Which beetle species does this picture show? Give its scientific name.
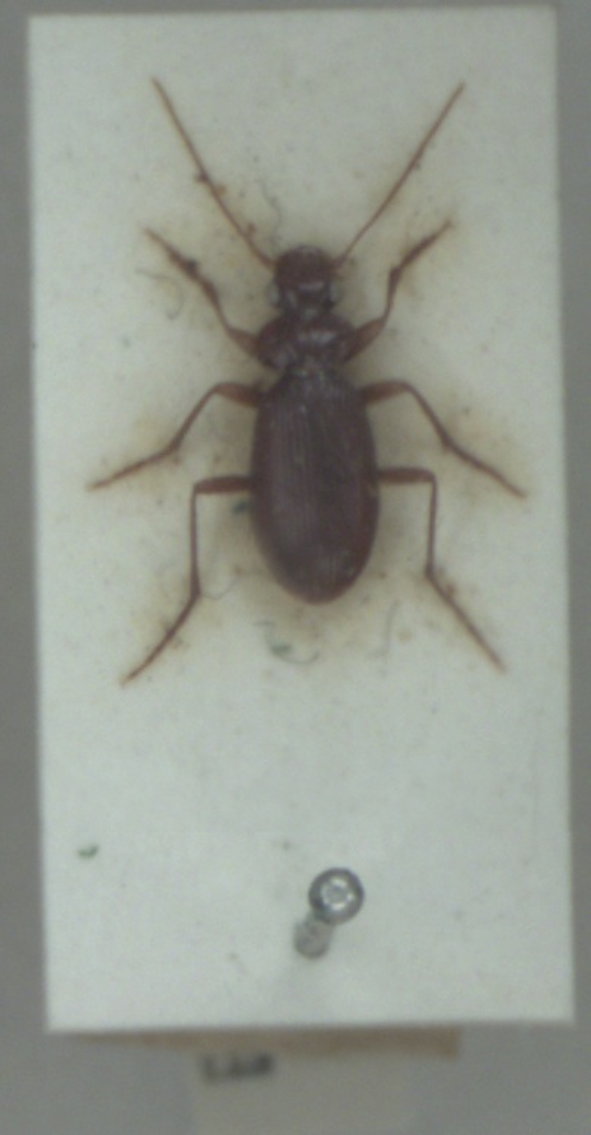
Leistus ferrugineus
